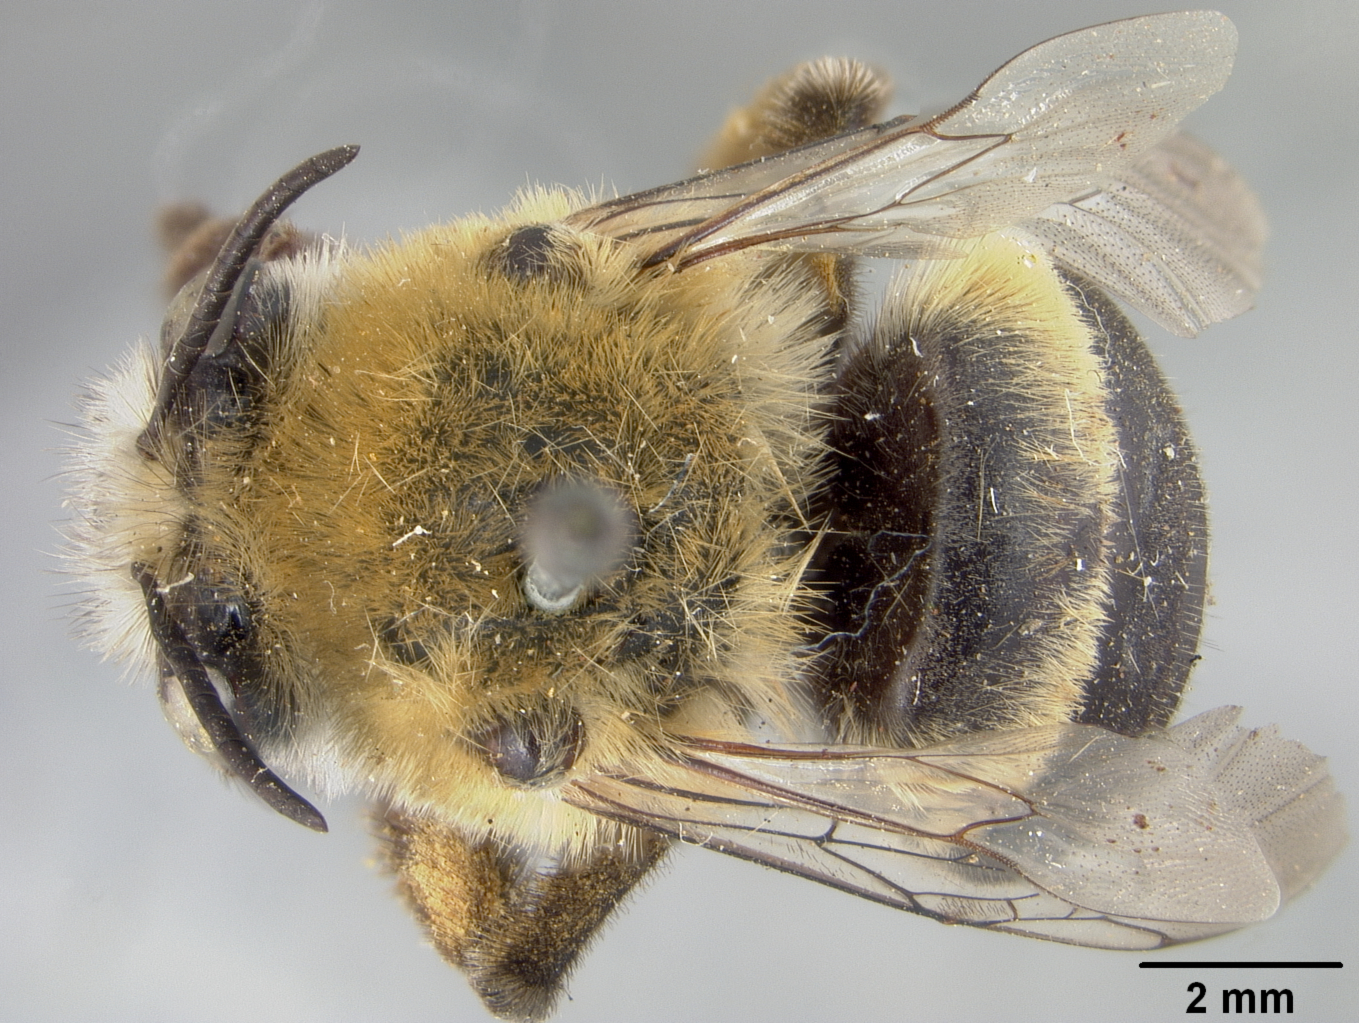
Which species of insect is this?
Habropoda floridana
